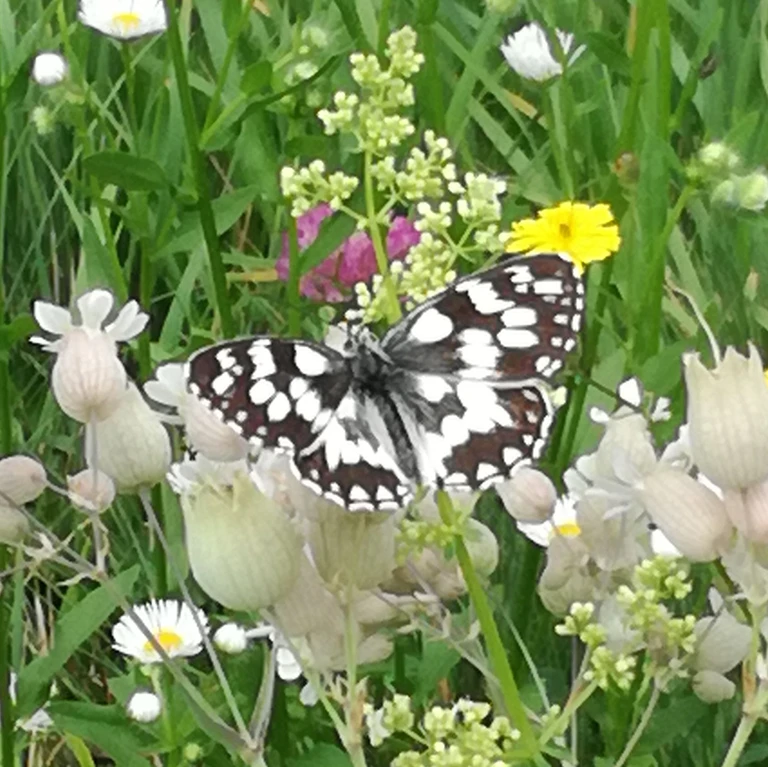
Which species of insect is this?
Melanargia galathea
